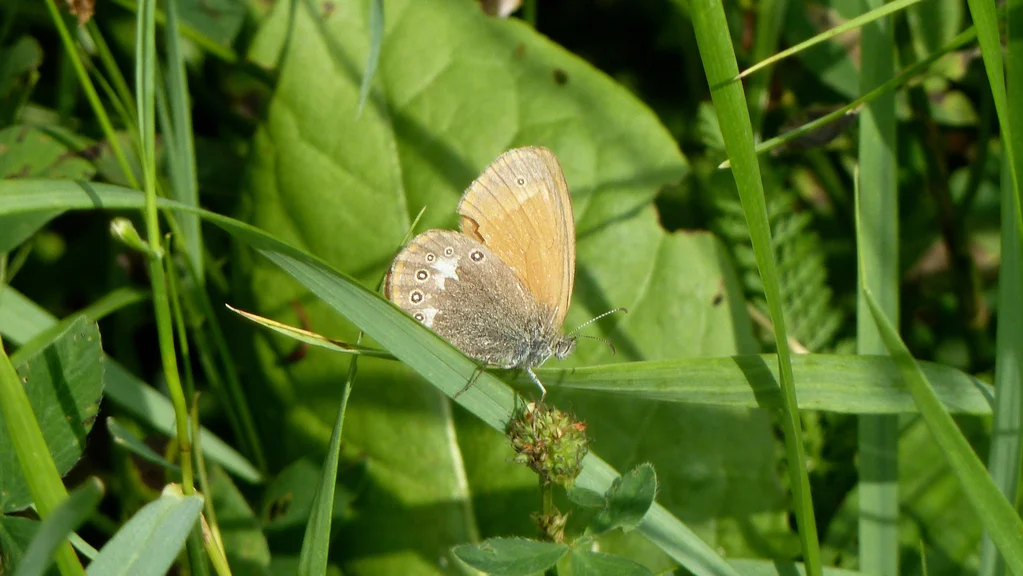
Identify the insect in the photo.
Coenonympha glycerion (also Coenonympha iphis)
